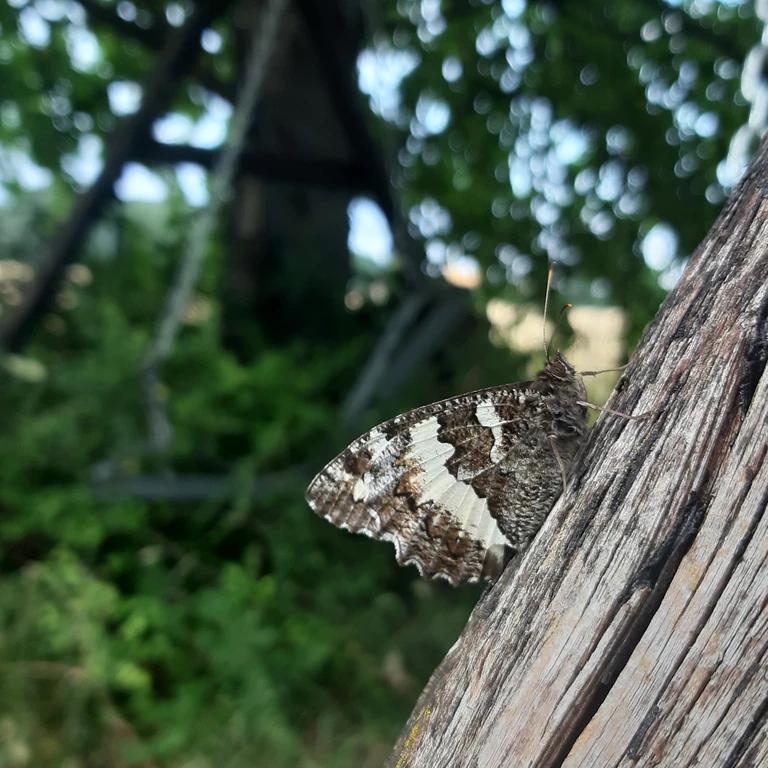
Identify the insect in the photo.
Brintesia circe
